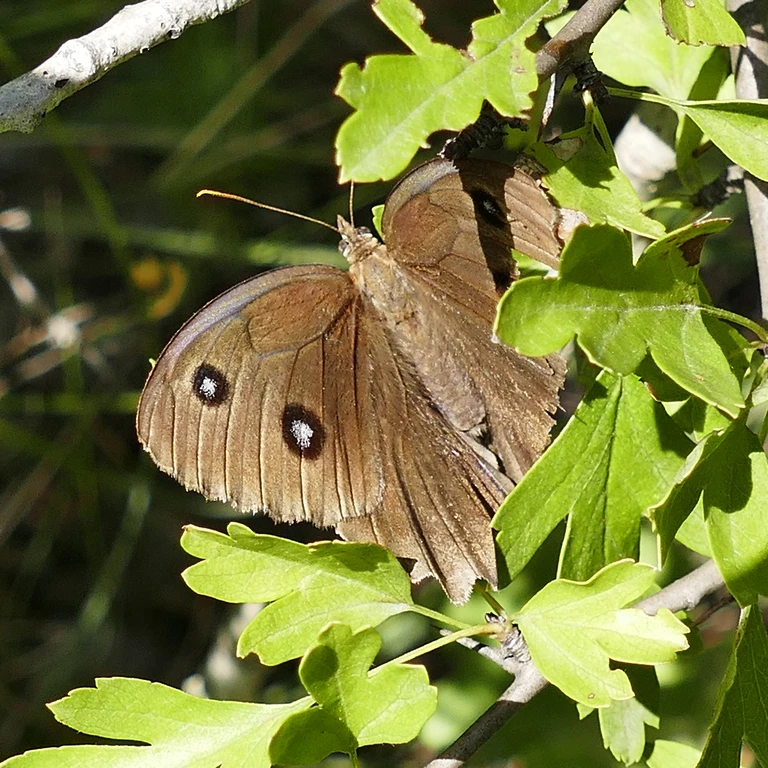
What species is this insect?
Minois dryas
